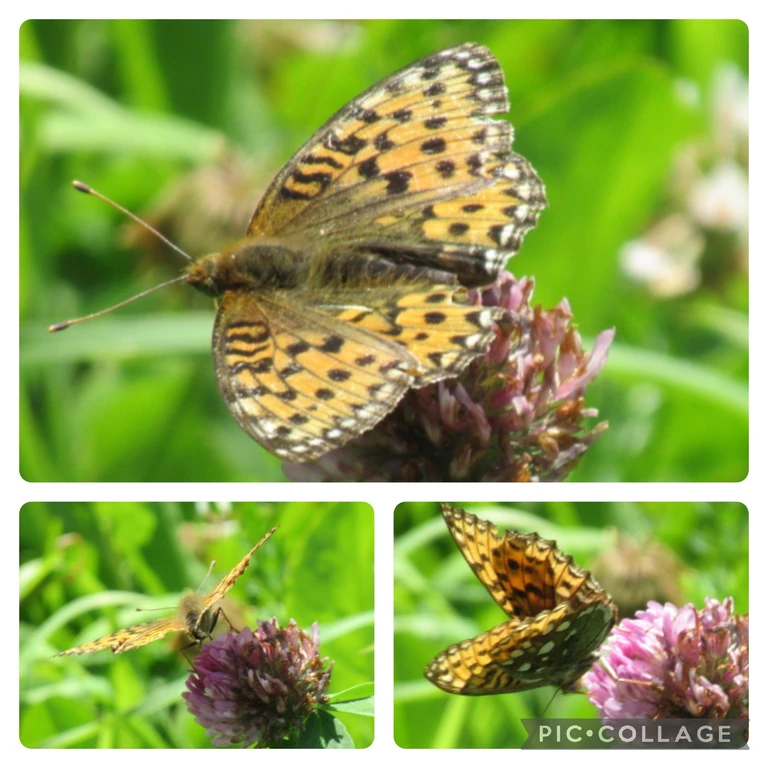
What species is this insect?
Speyeria aglaja
